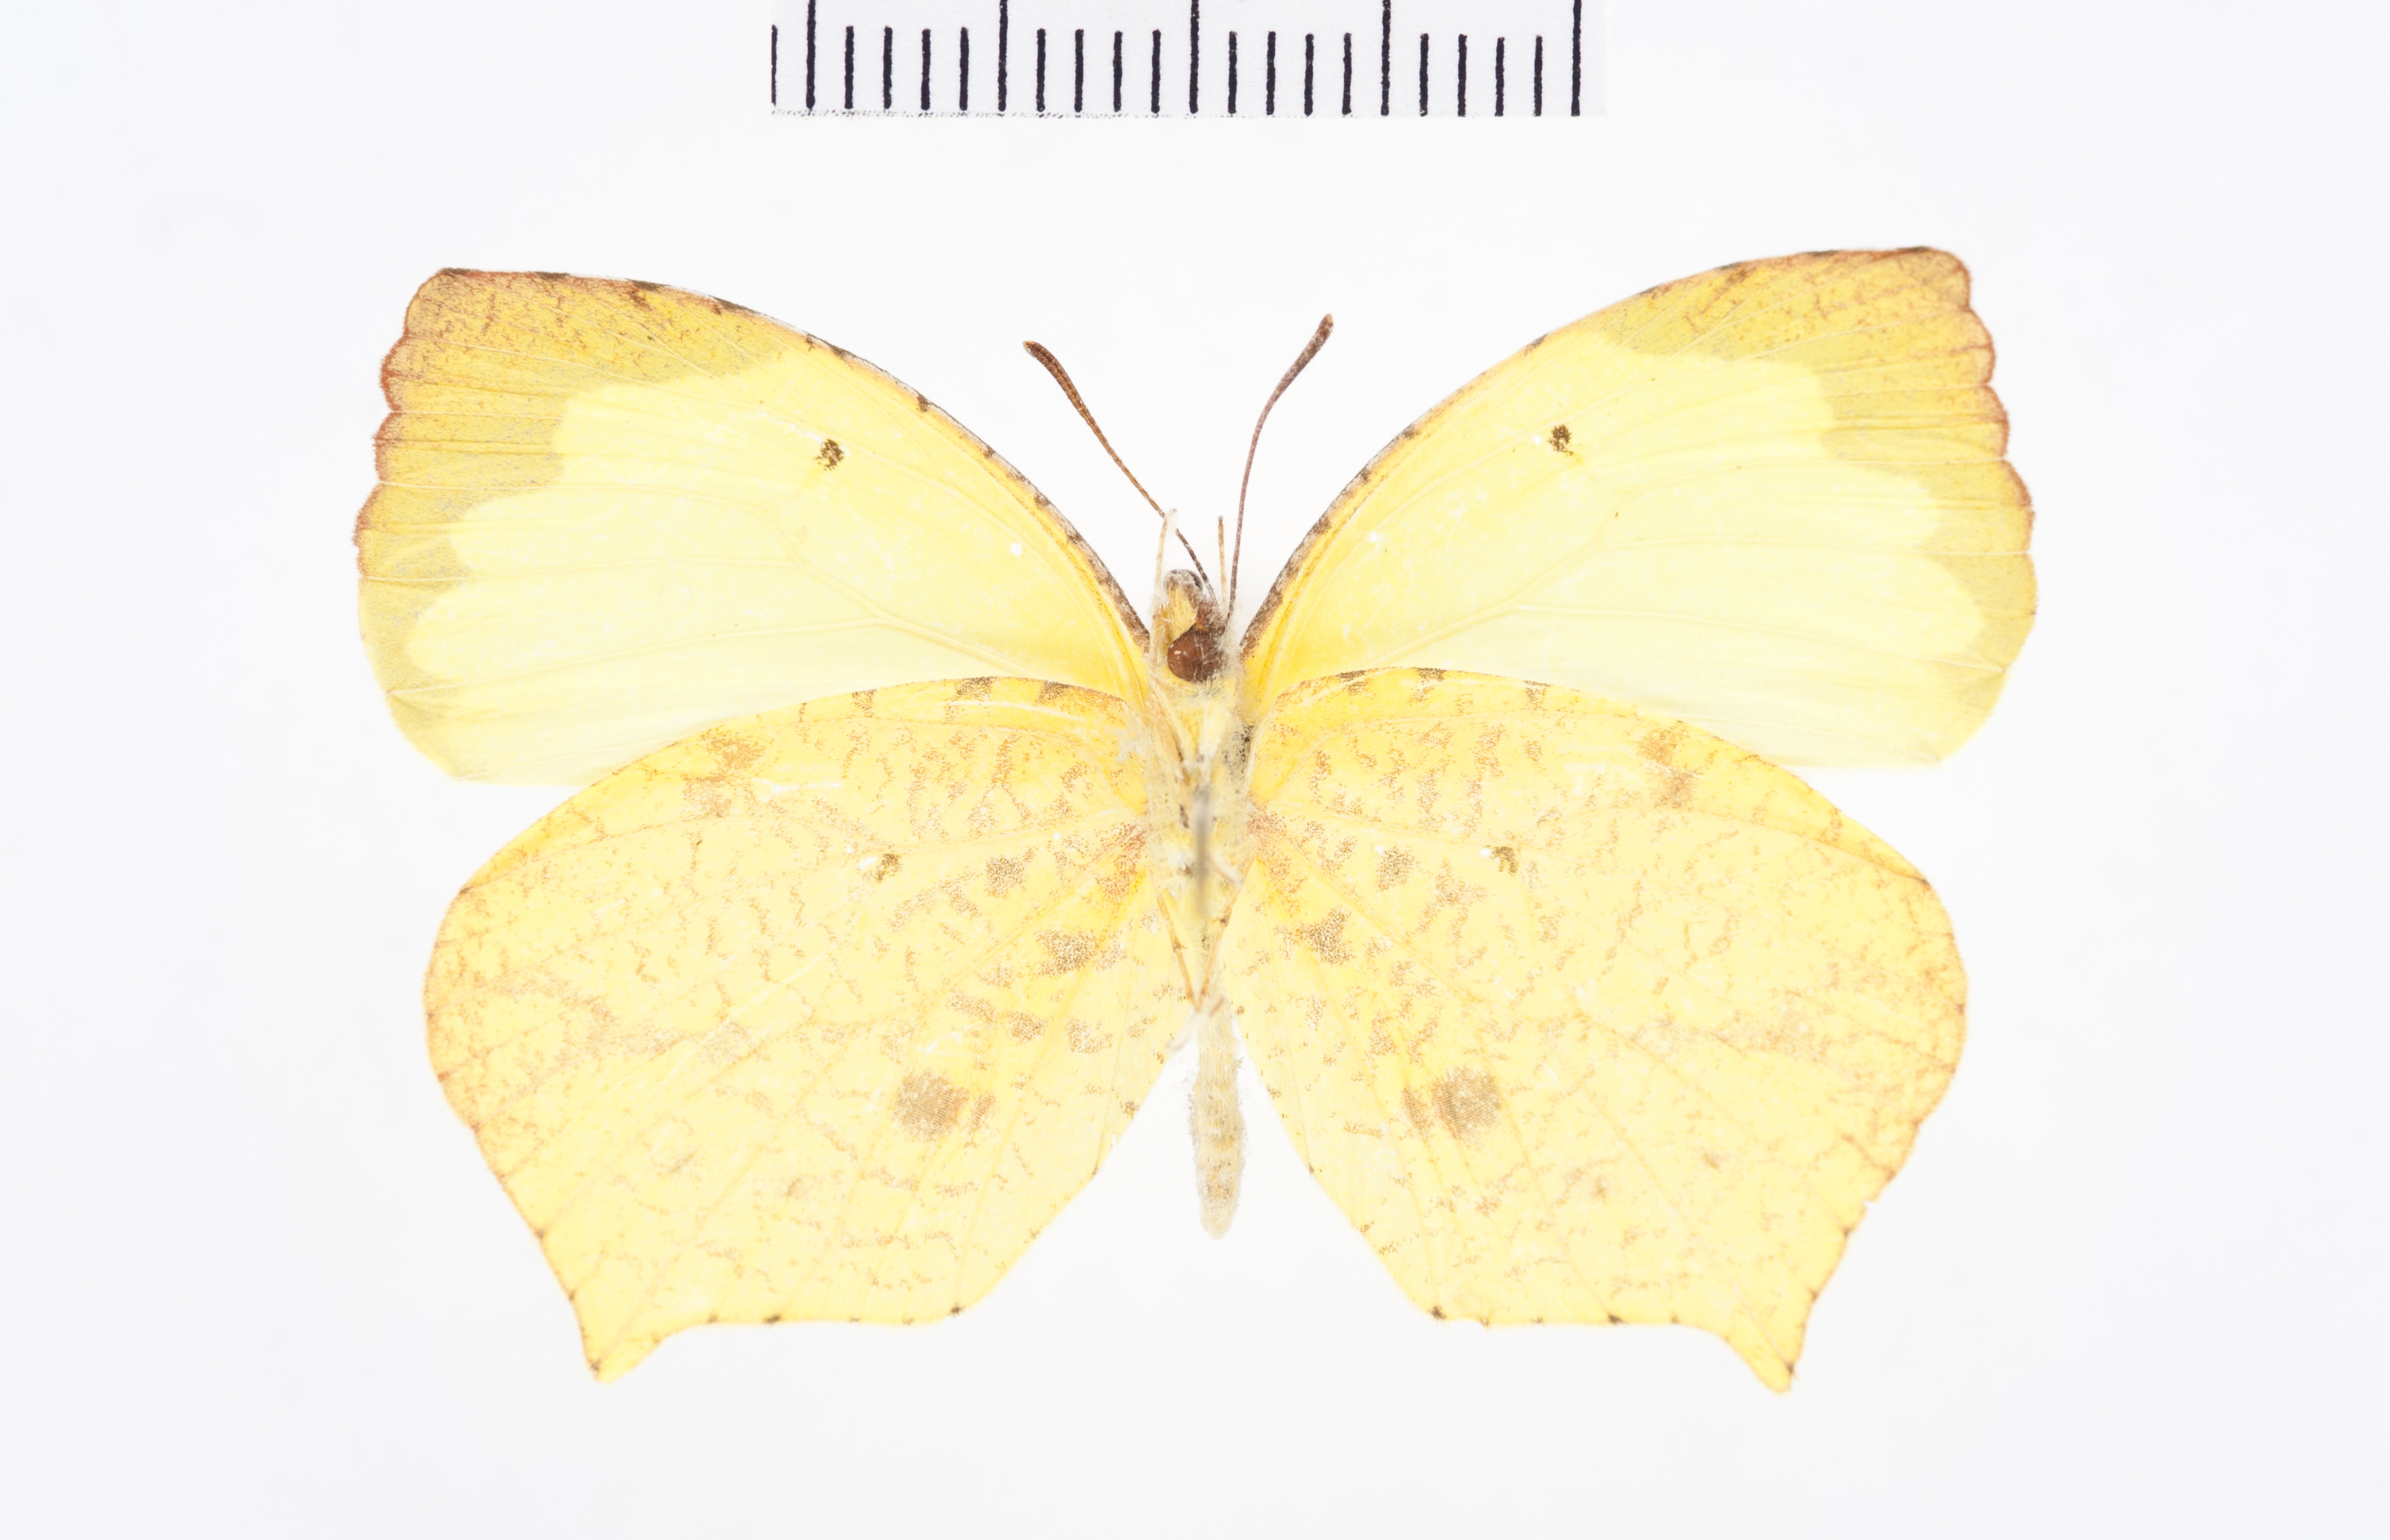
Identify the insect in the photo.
Eurema salome
